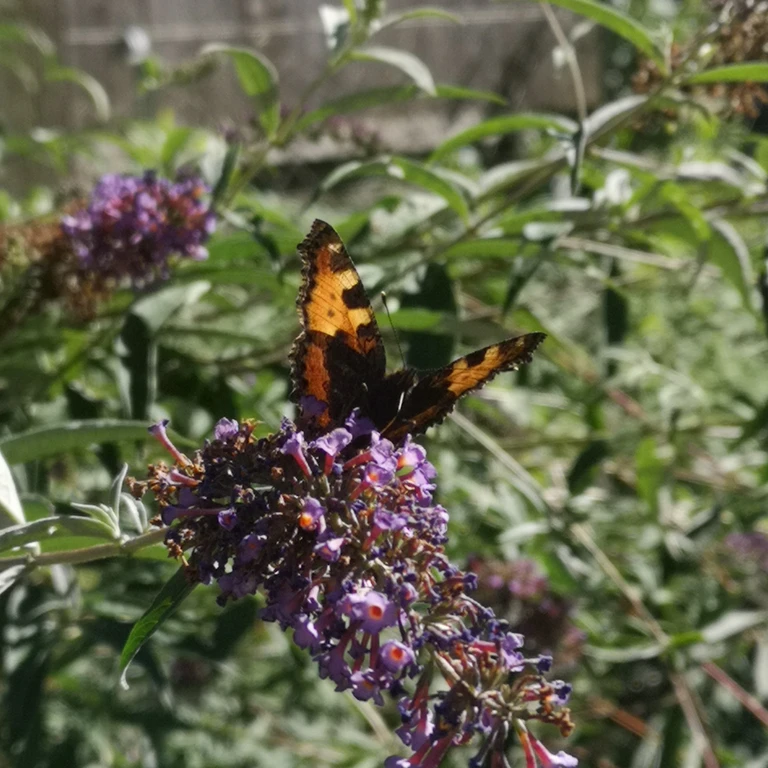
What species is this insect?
Aglais urticae
